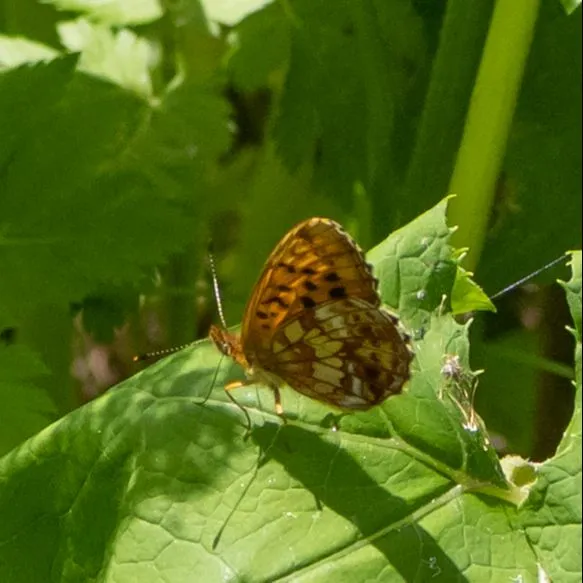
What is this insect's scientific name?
Boloria thore
